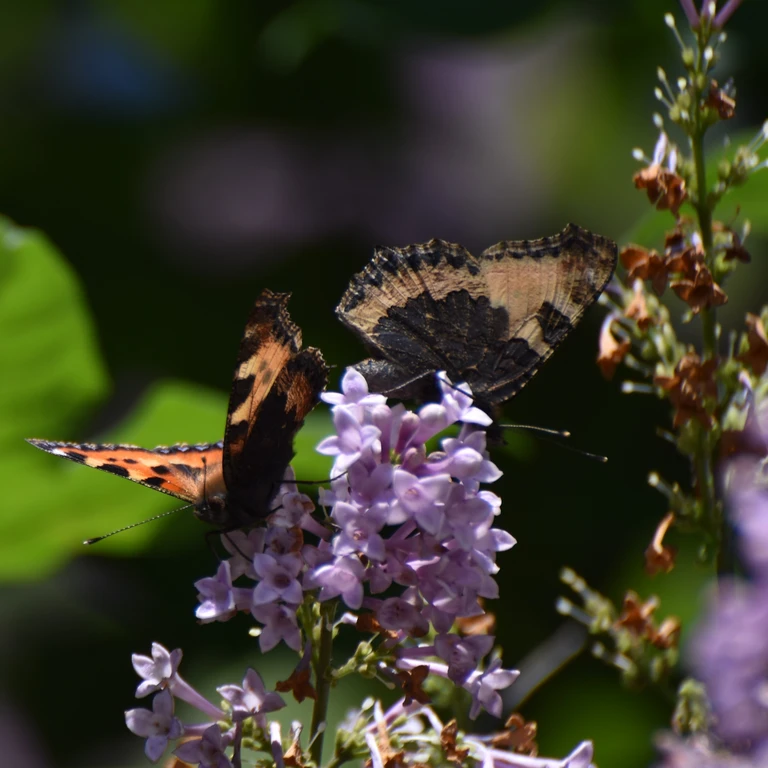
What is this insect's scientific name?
Aglais urticae
